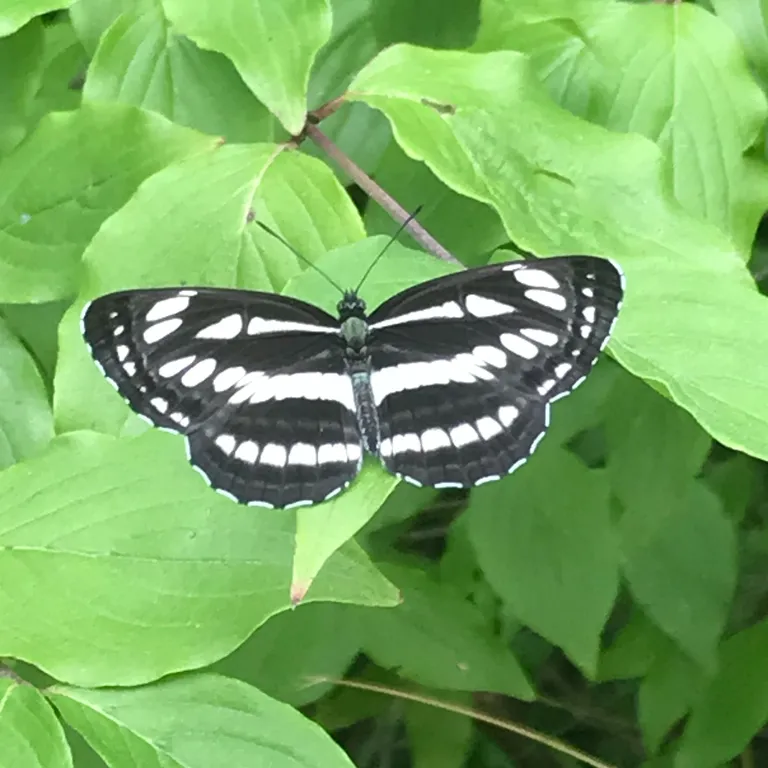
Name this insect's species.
Neptis sappho
